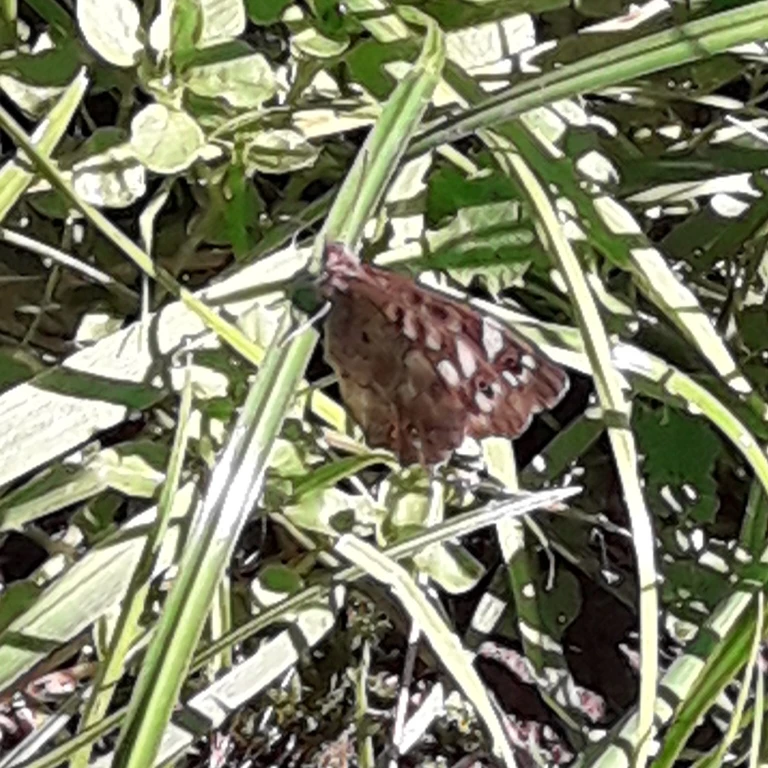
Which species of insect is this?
Pararge aegeria
